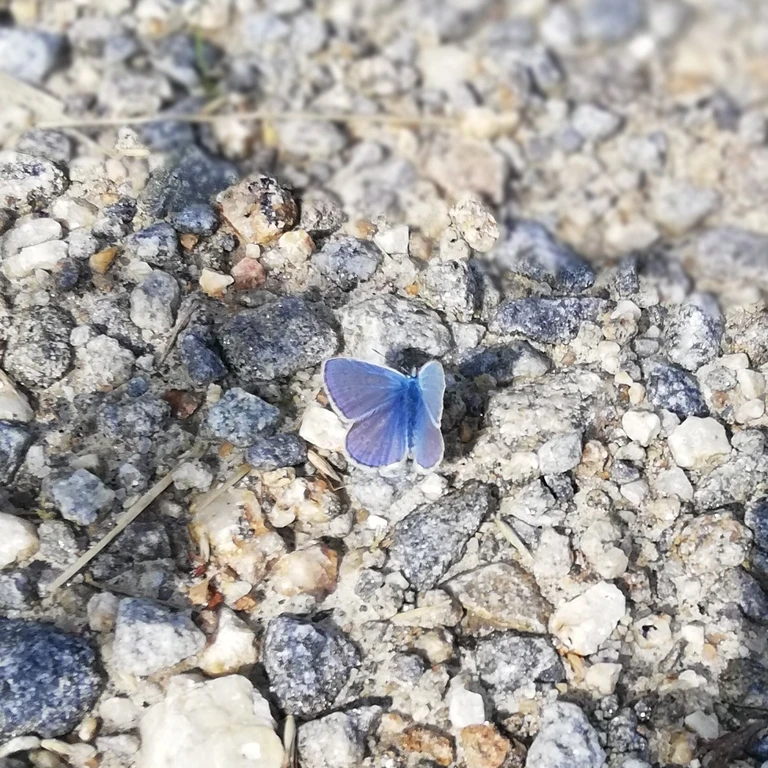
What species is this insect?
Polyommatus icarus
